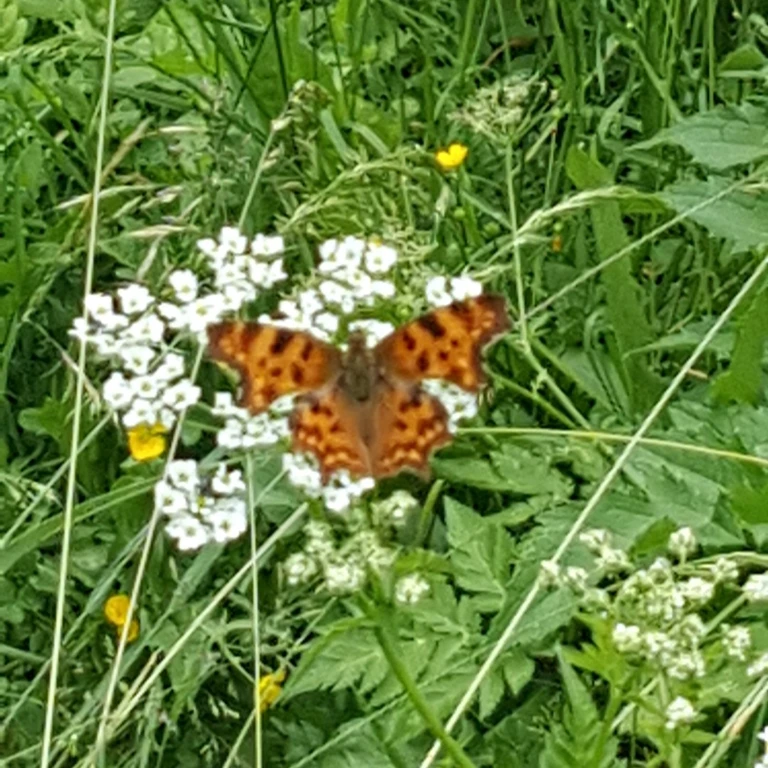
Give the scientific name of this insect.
Polygonia c-album
